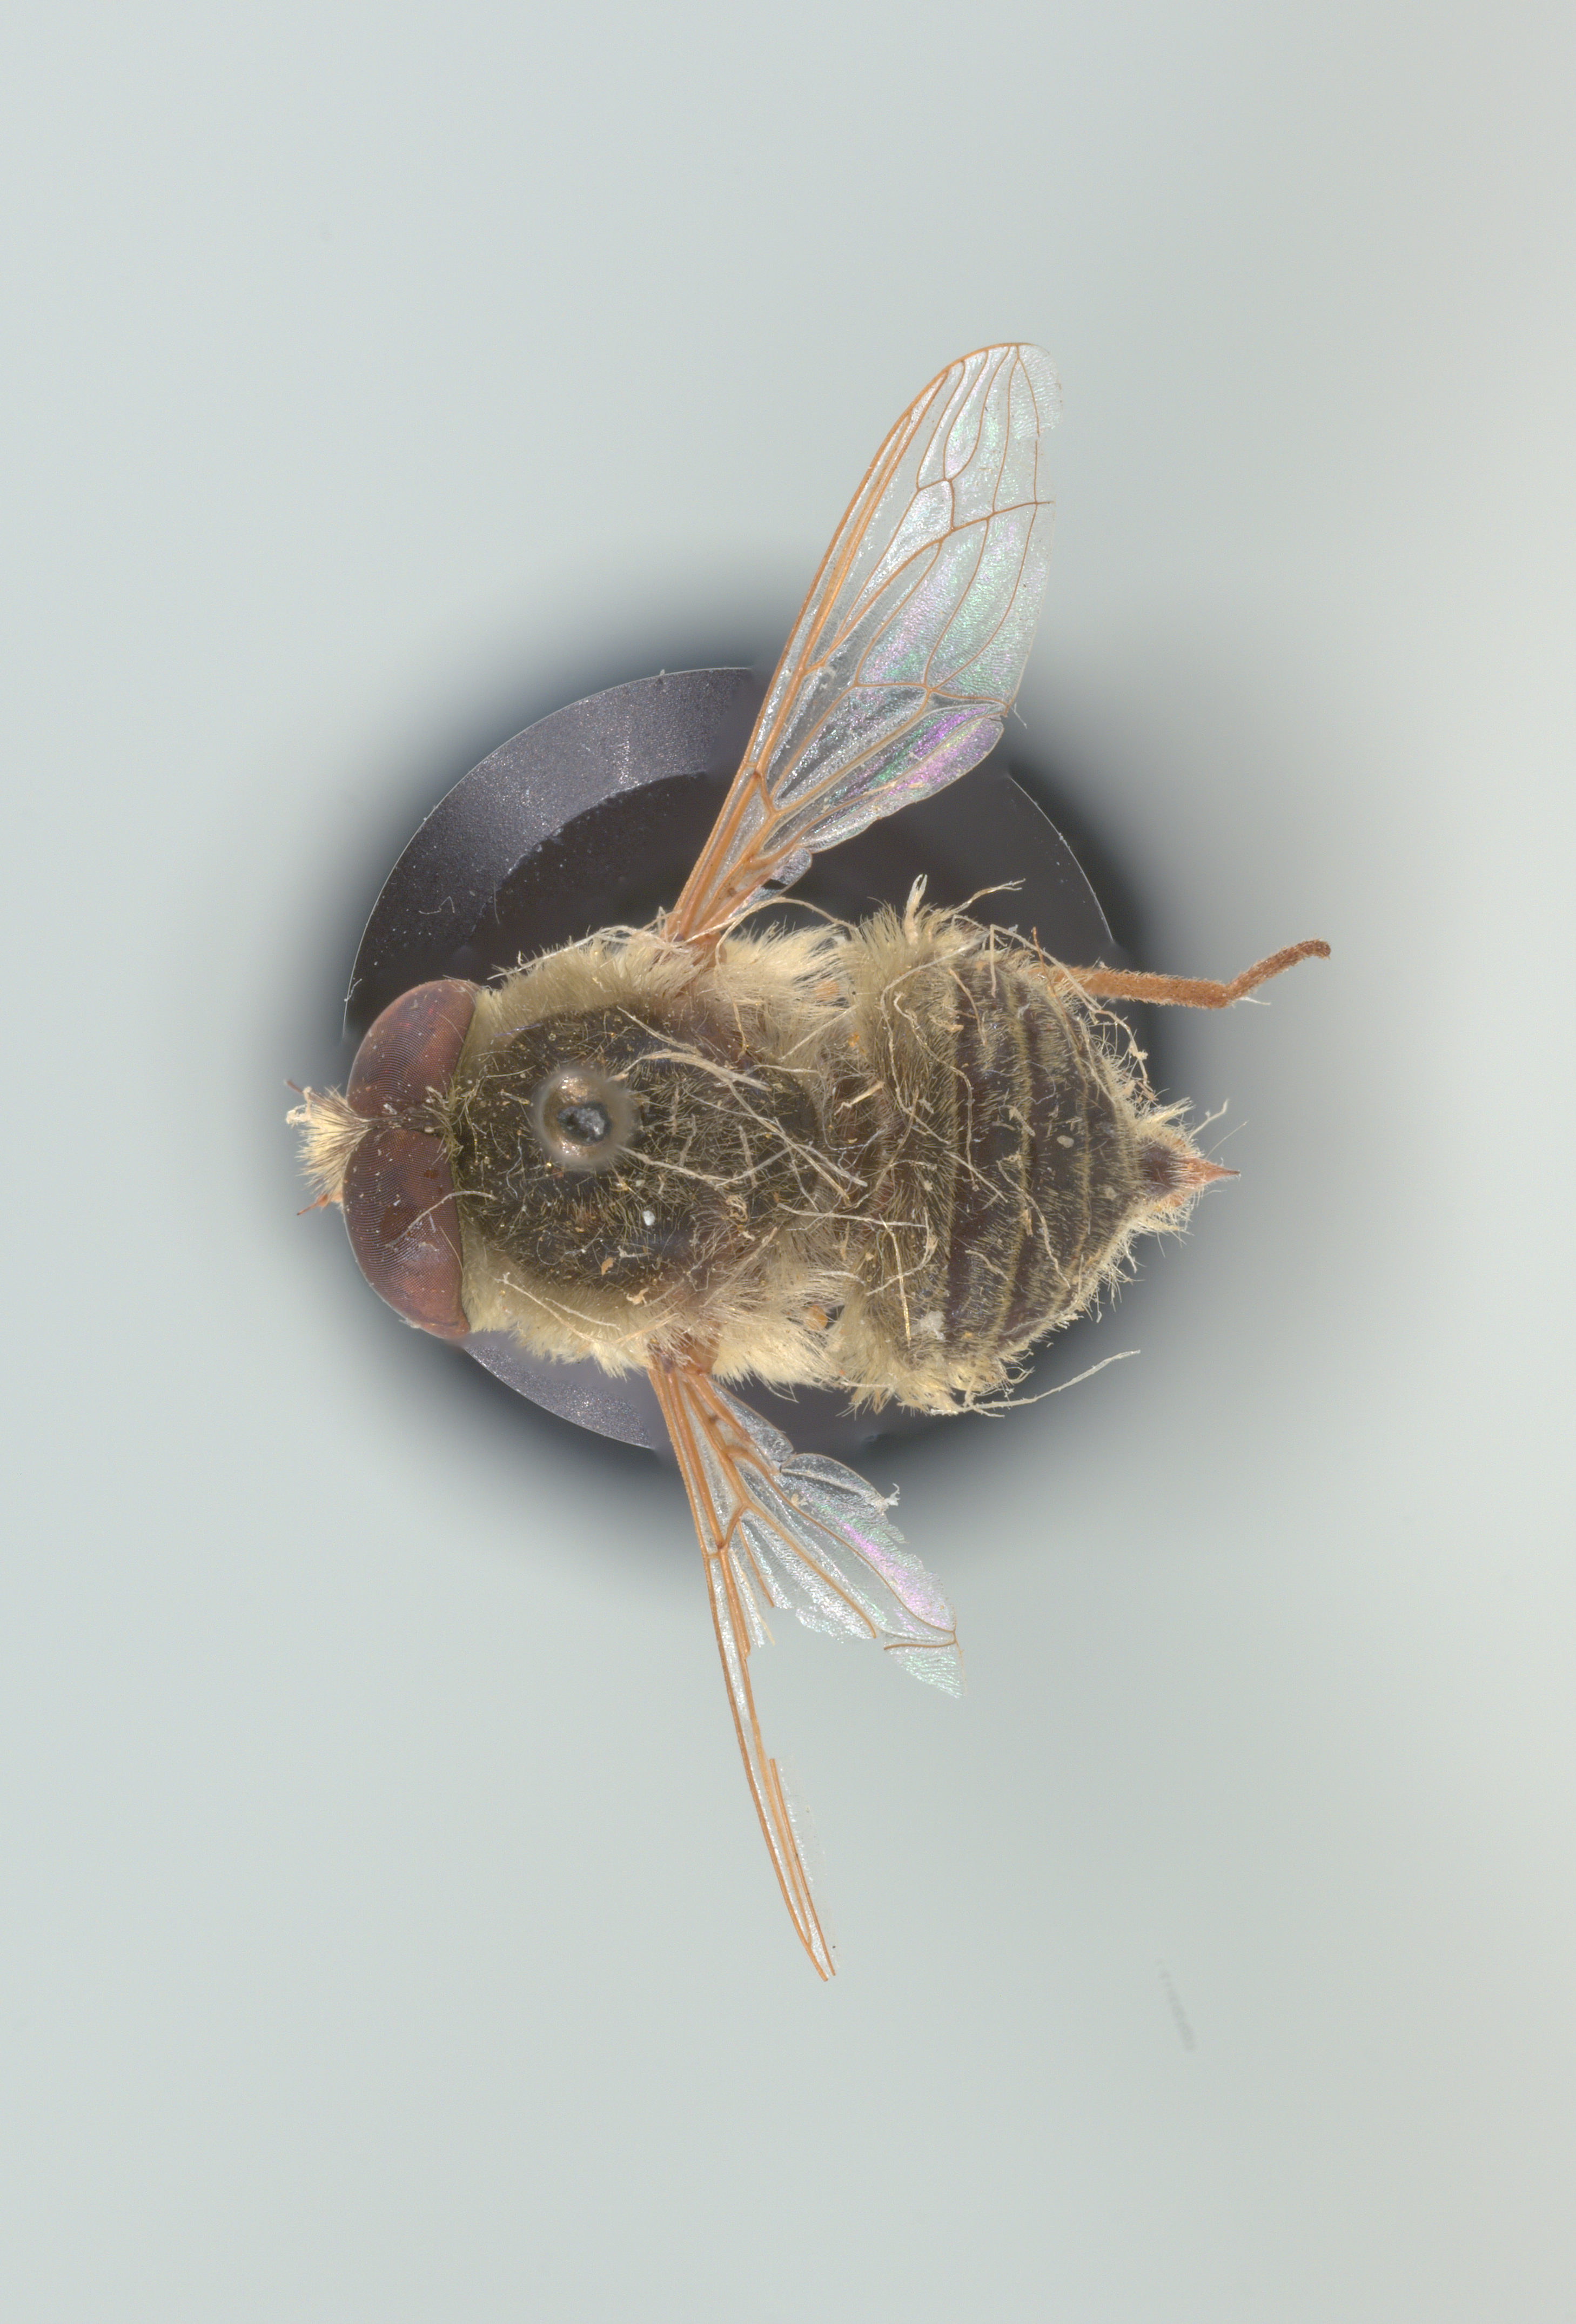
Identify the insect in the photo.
Neorhynchocephalus sackenii
